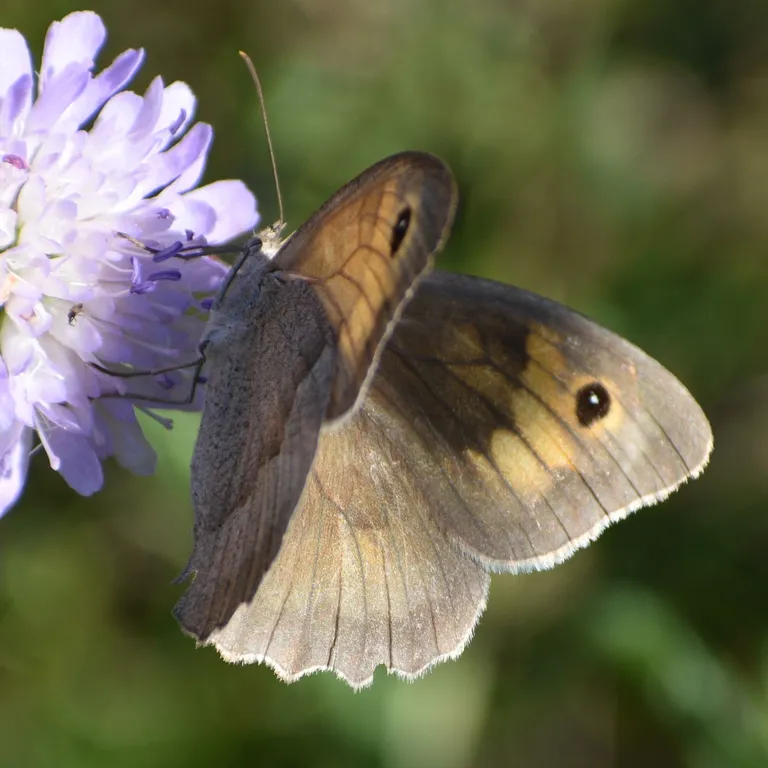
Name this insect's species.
Maniola jurtina
